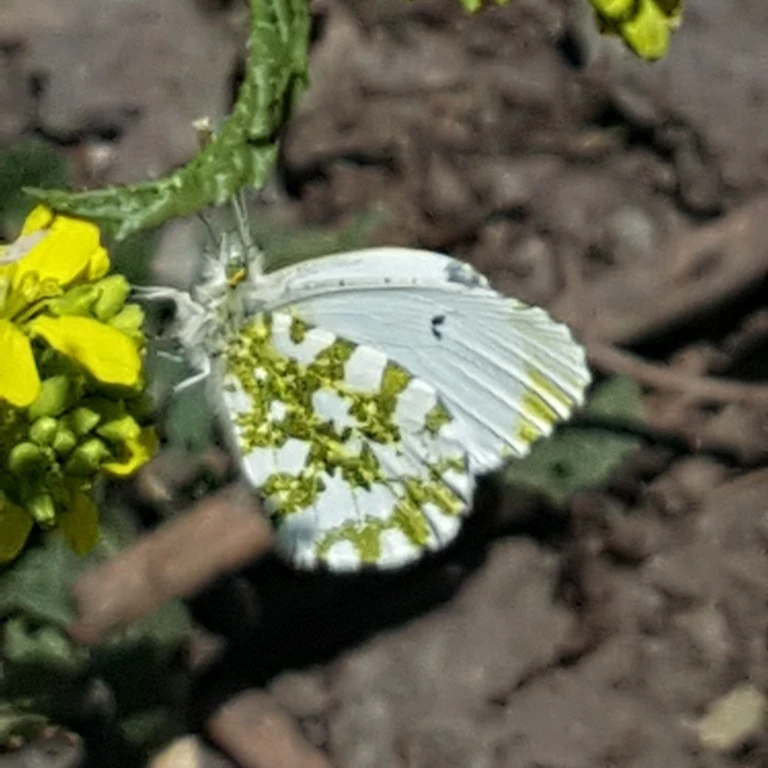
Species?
Anthocharis cardamines
